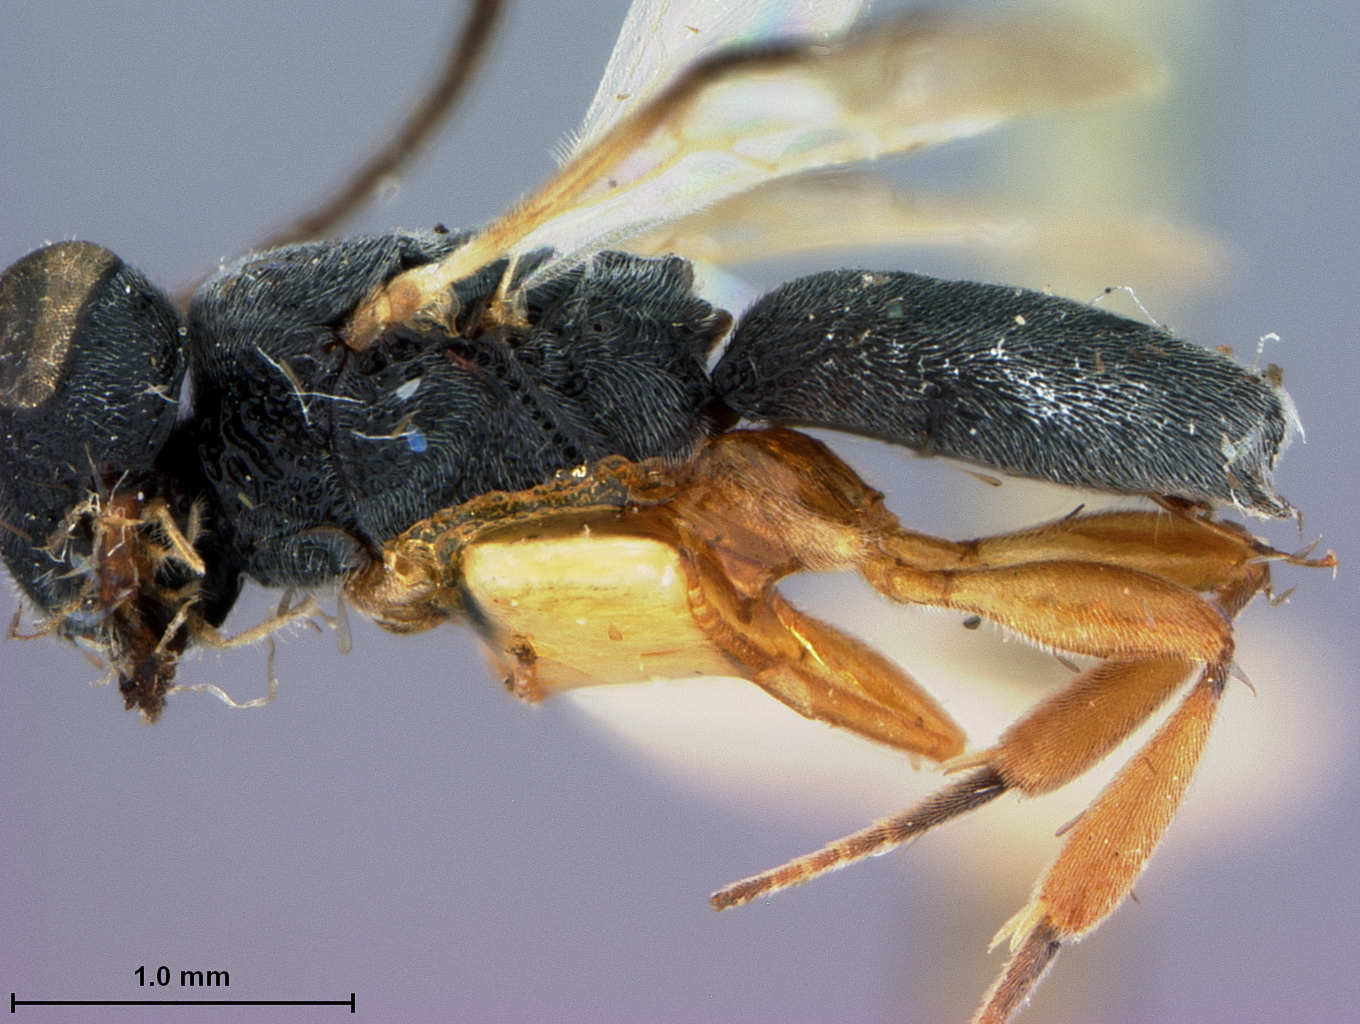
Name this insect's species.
Megachelonus uniformis
